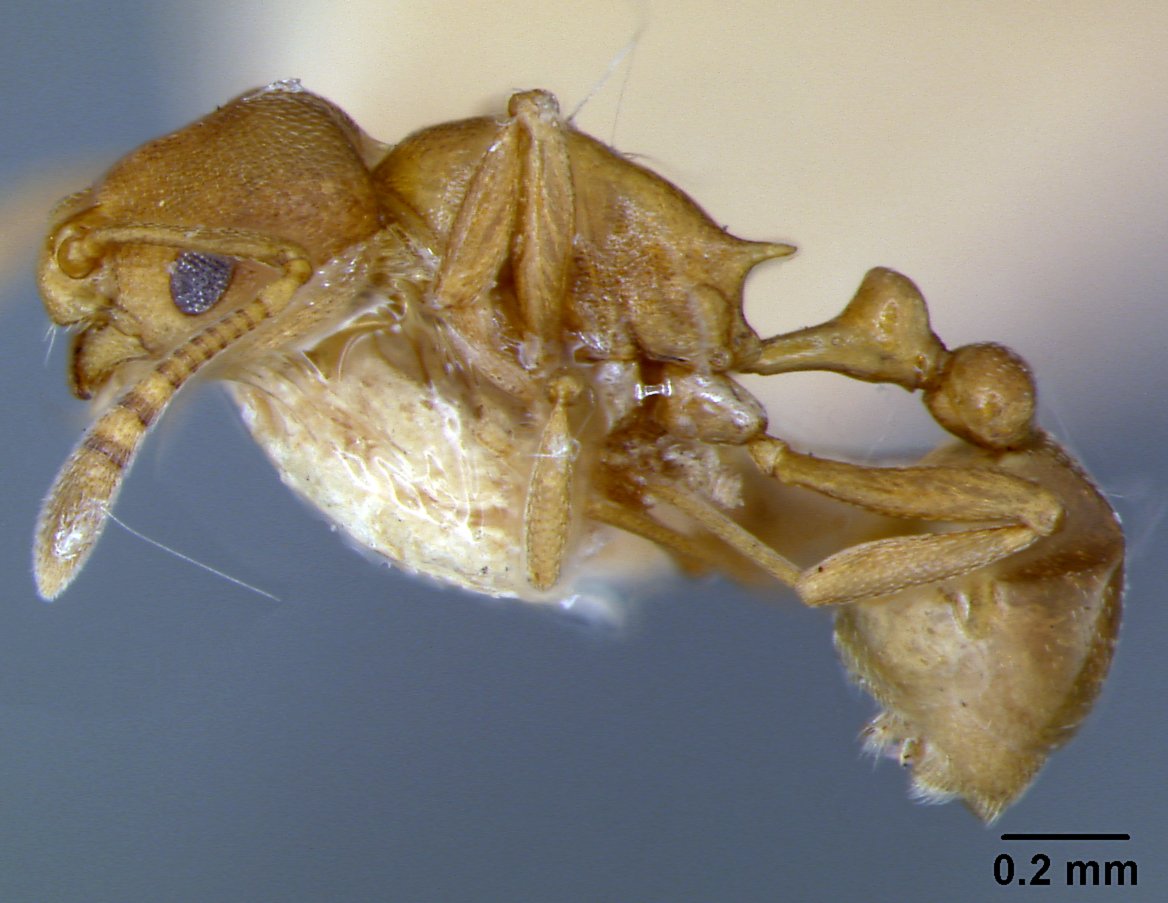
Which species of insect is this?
Cardiocondyla sima
